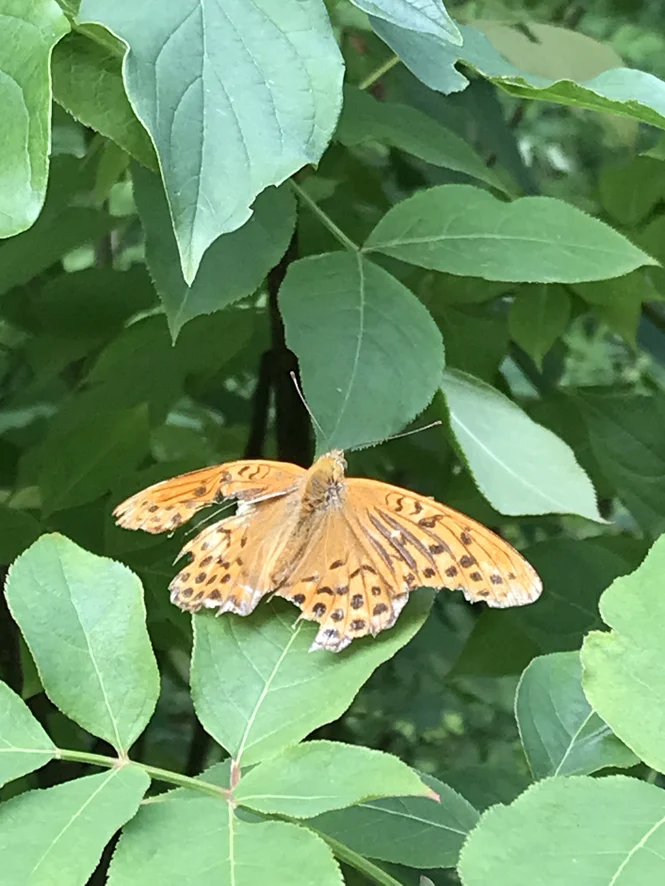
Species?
Argynnis paphia
